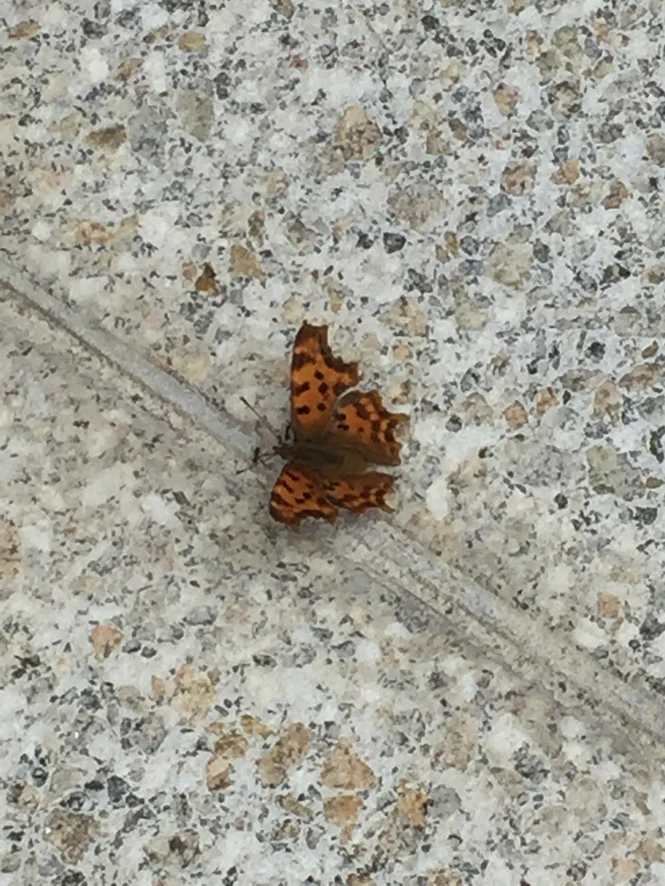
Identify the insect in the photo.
Polygonia c-album
